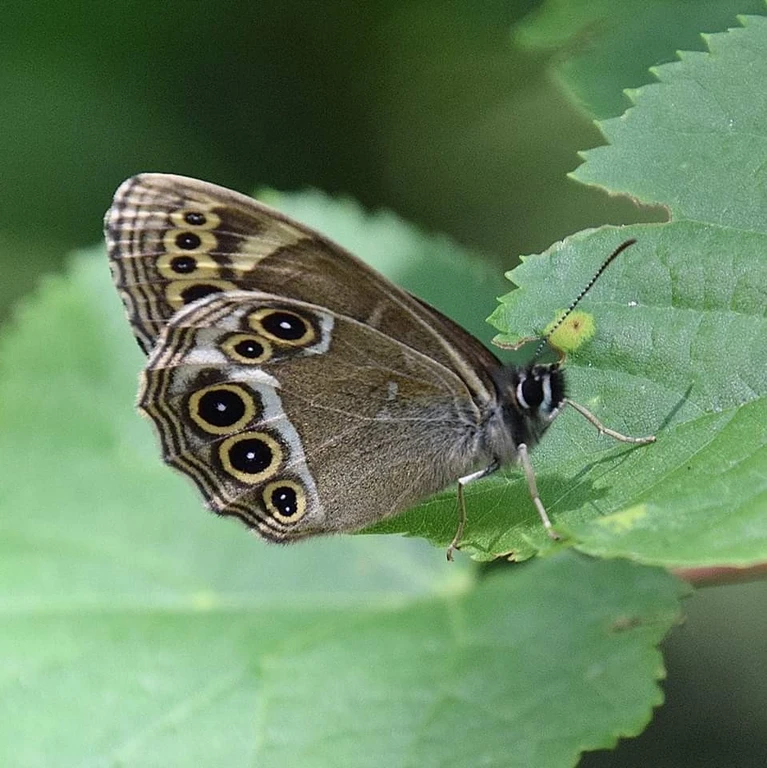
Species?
Lopinga achine (also Pararge achine)
